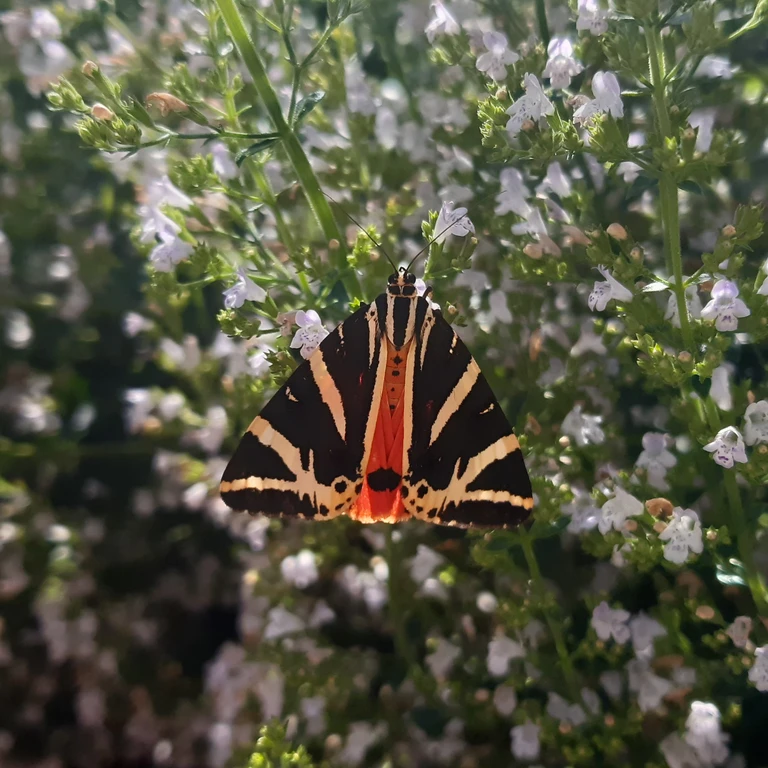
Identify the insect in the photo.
Euplagia quadripunctaria
